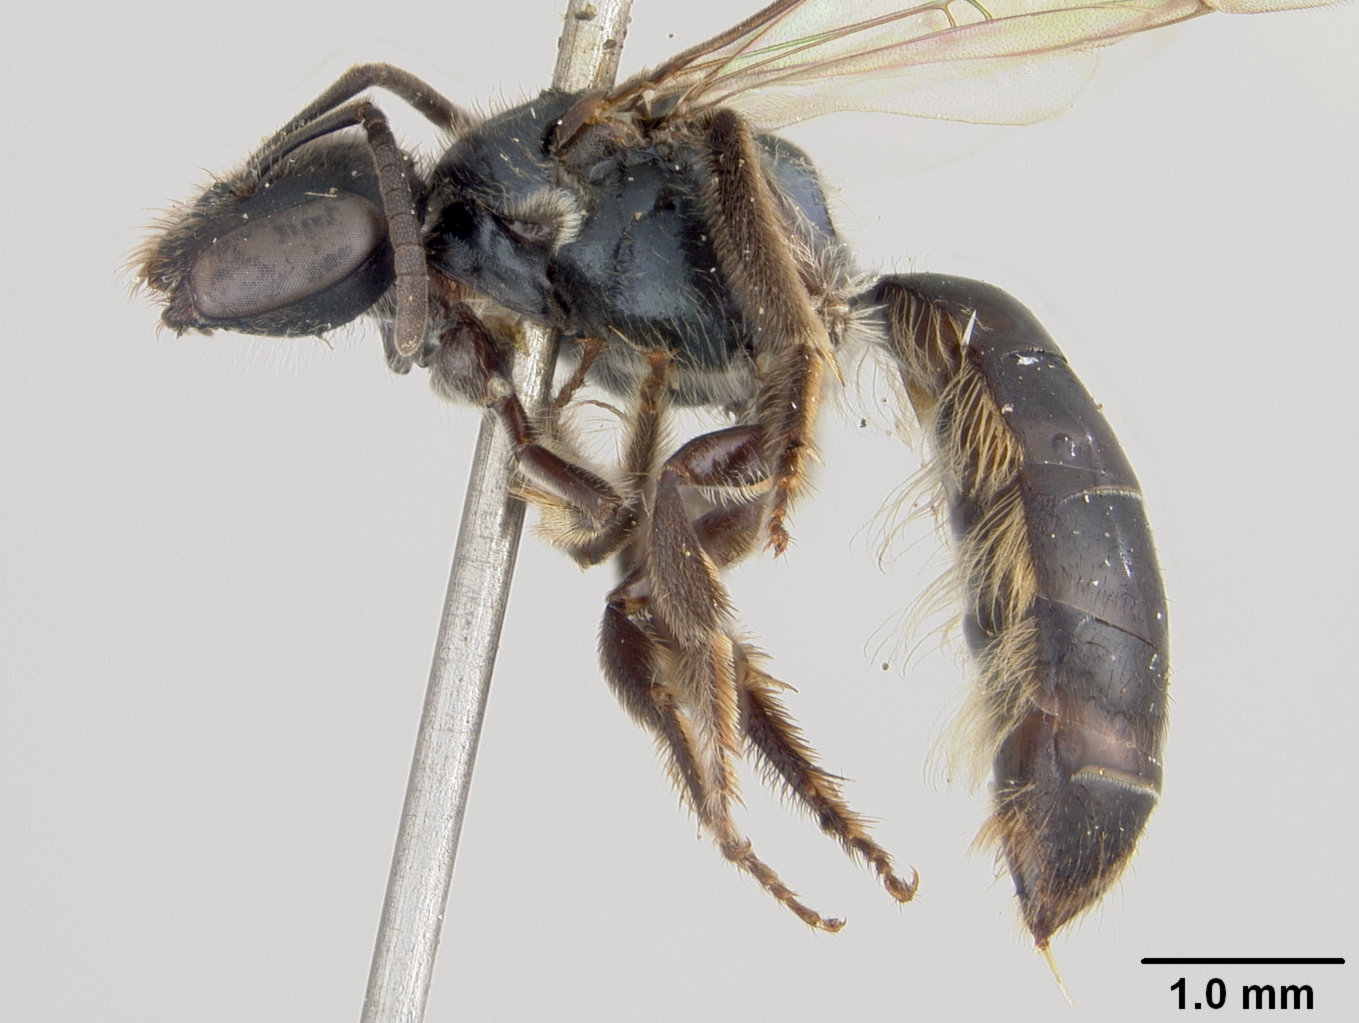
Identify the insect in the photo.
Halictus opisthochlorus
